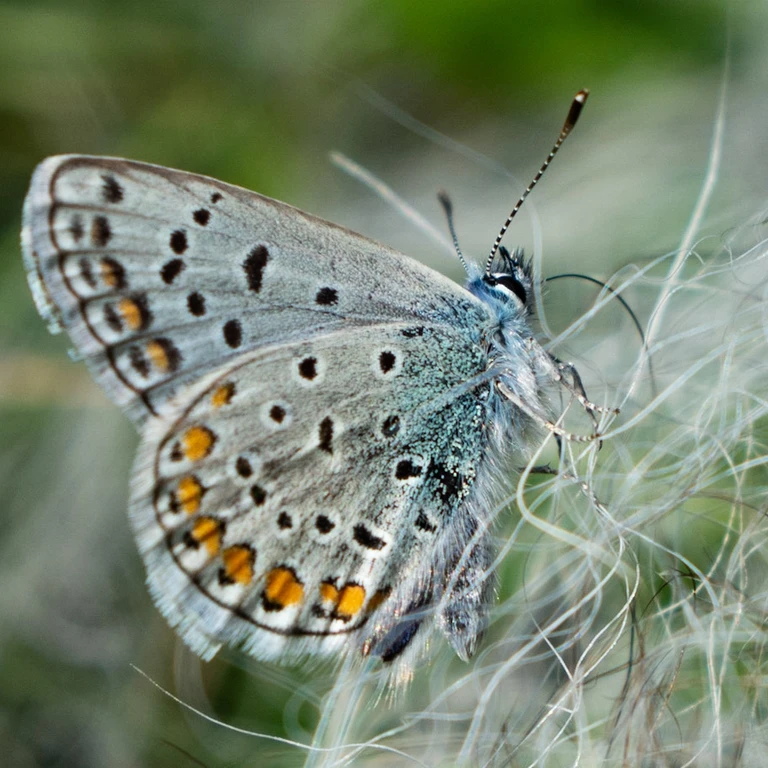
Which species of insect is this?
Polyommatus icarus
